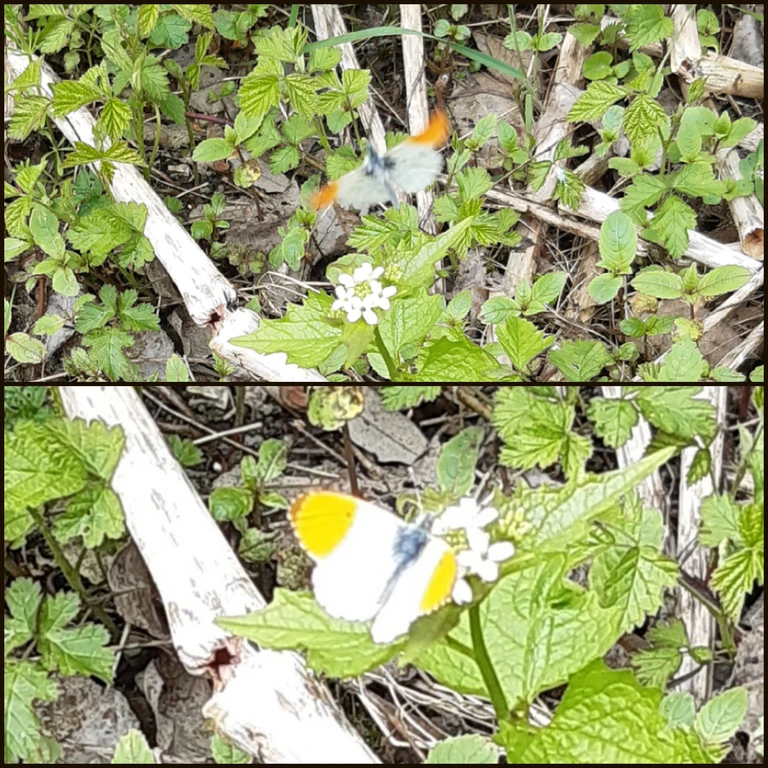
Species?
Anthocharis cardamines
